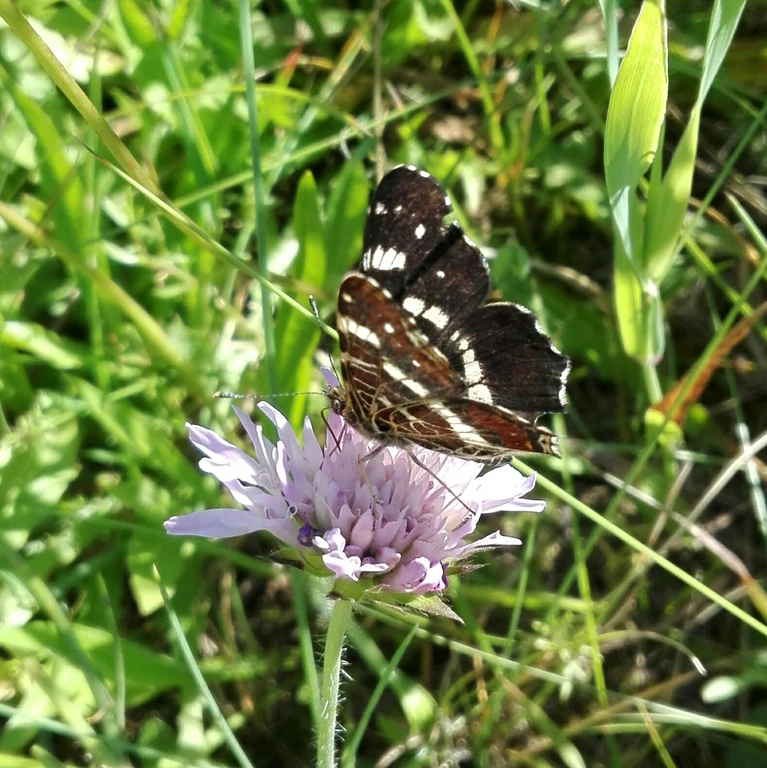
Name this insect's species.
Araschnia levana
